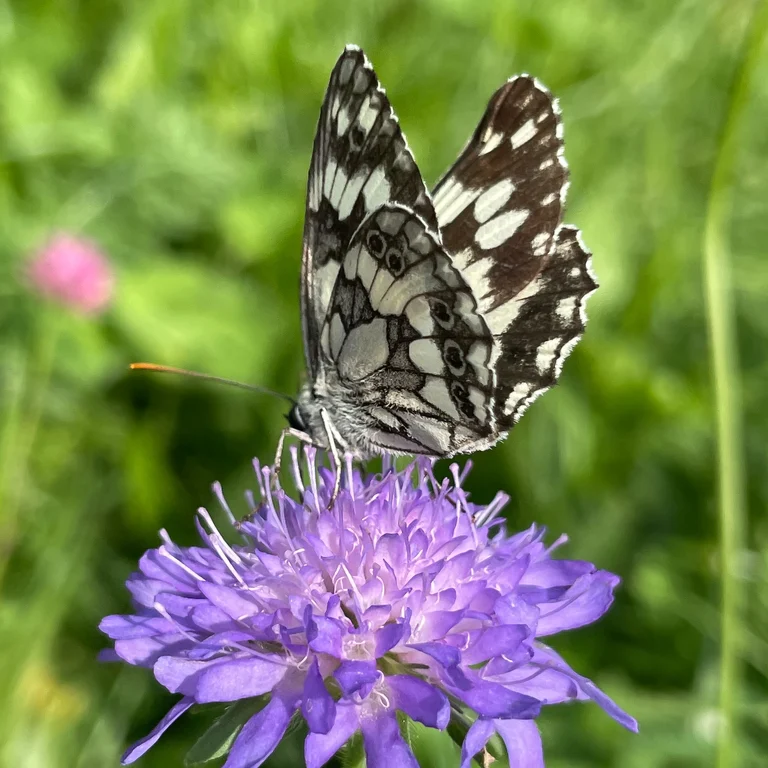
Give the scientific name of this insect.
Melanargia galathea
